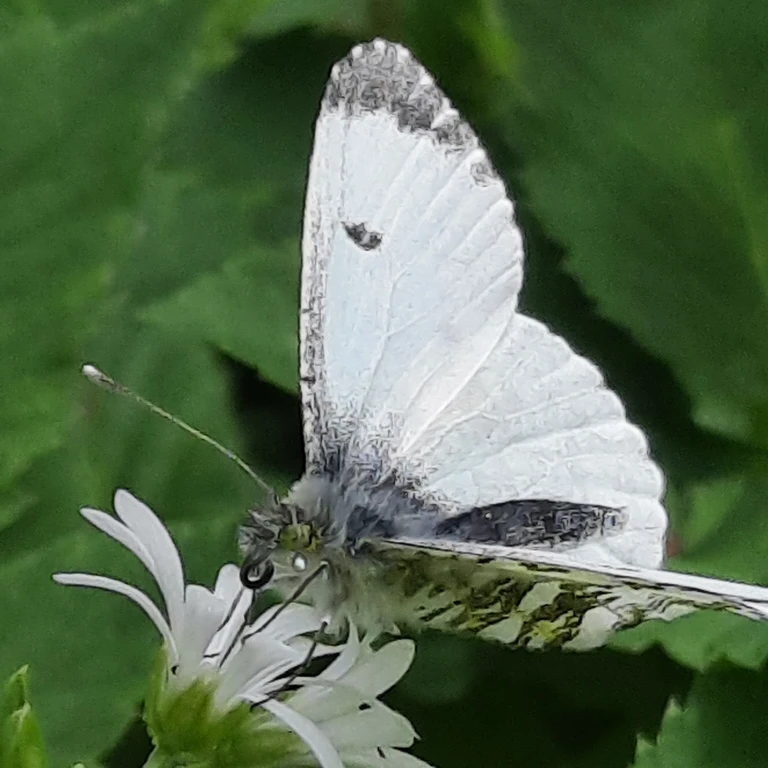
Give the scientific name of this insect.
Anthocharis cardamines
